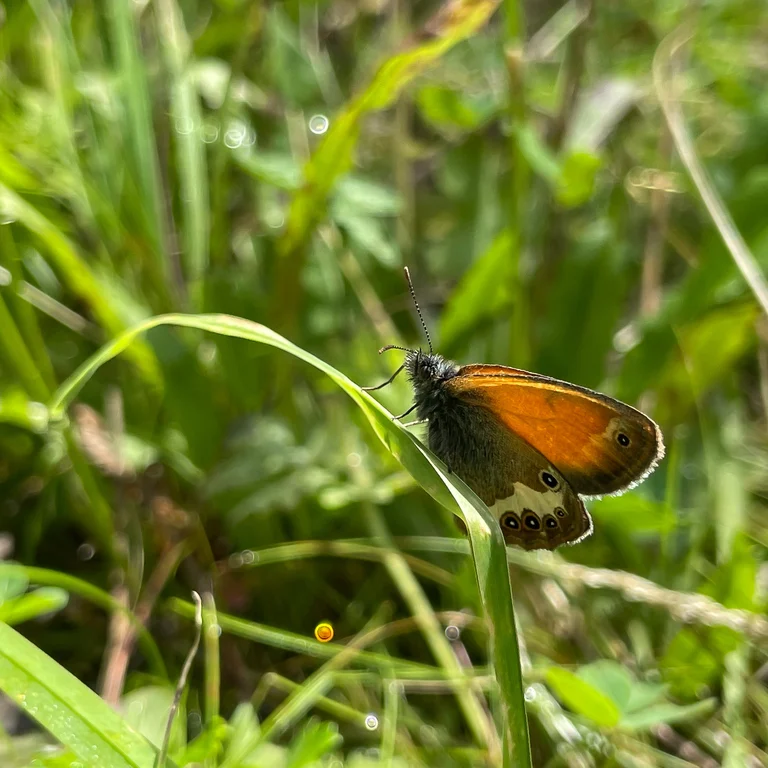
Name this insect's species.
Coenonympha arcania
